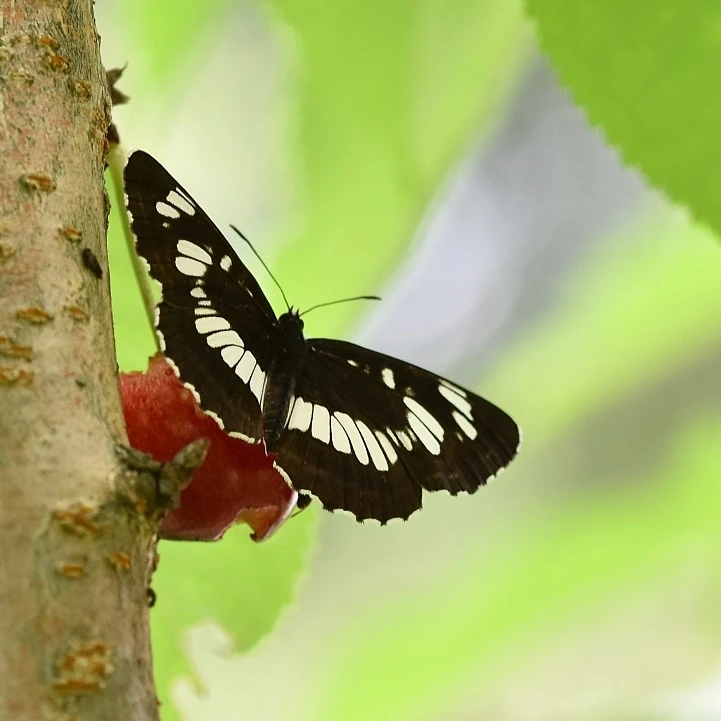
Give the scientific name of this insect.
Neptis rivularis
